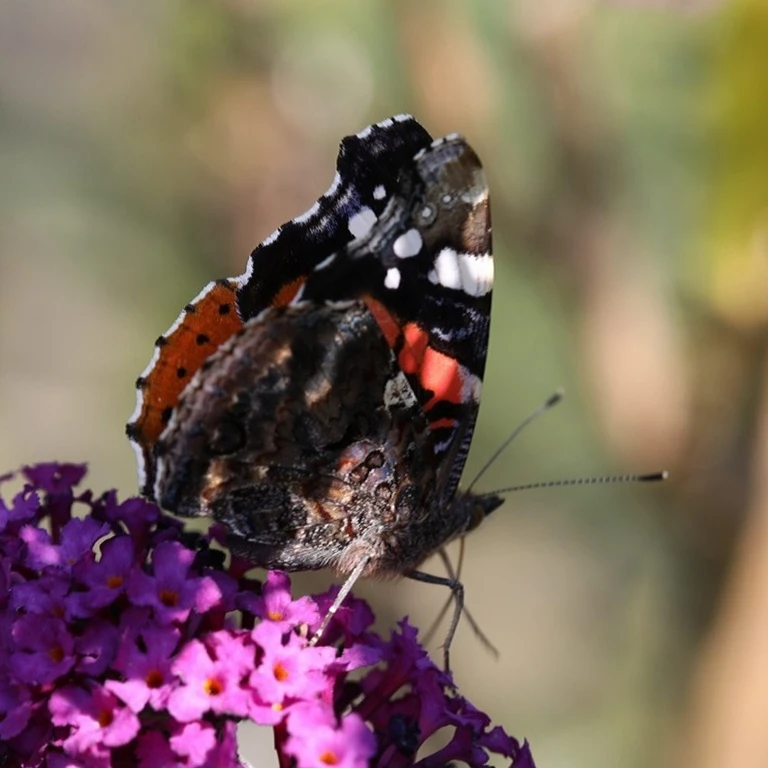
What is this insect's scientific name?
Vanessa atalanta
